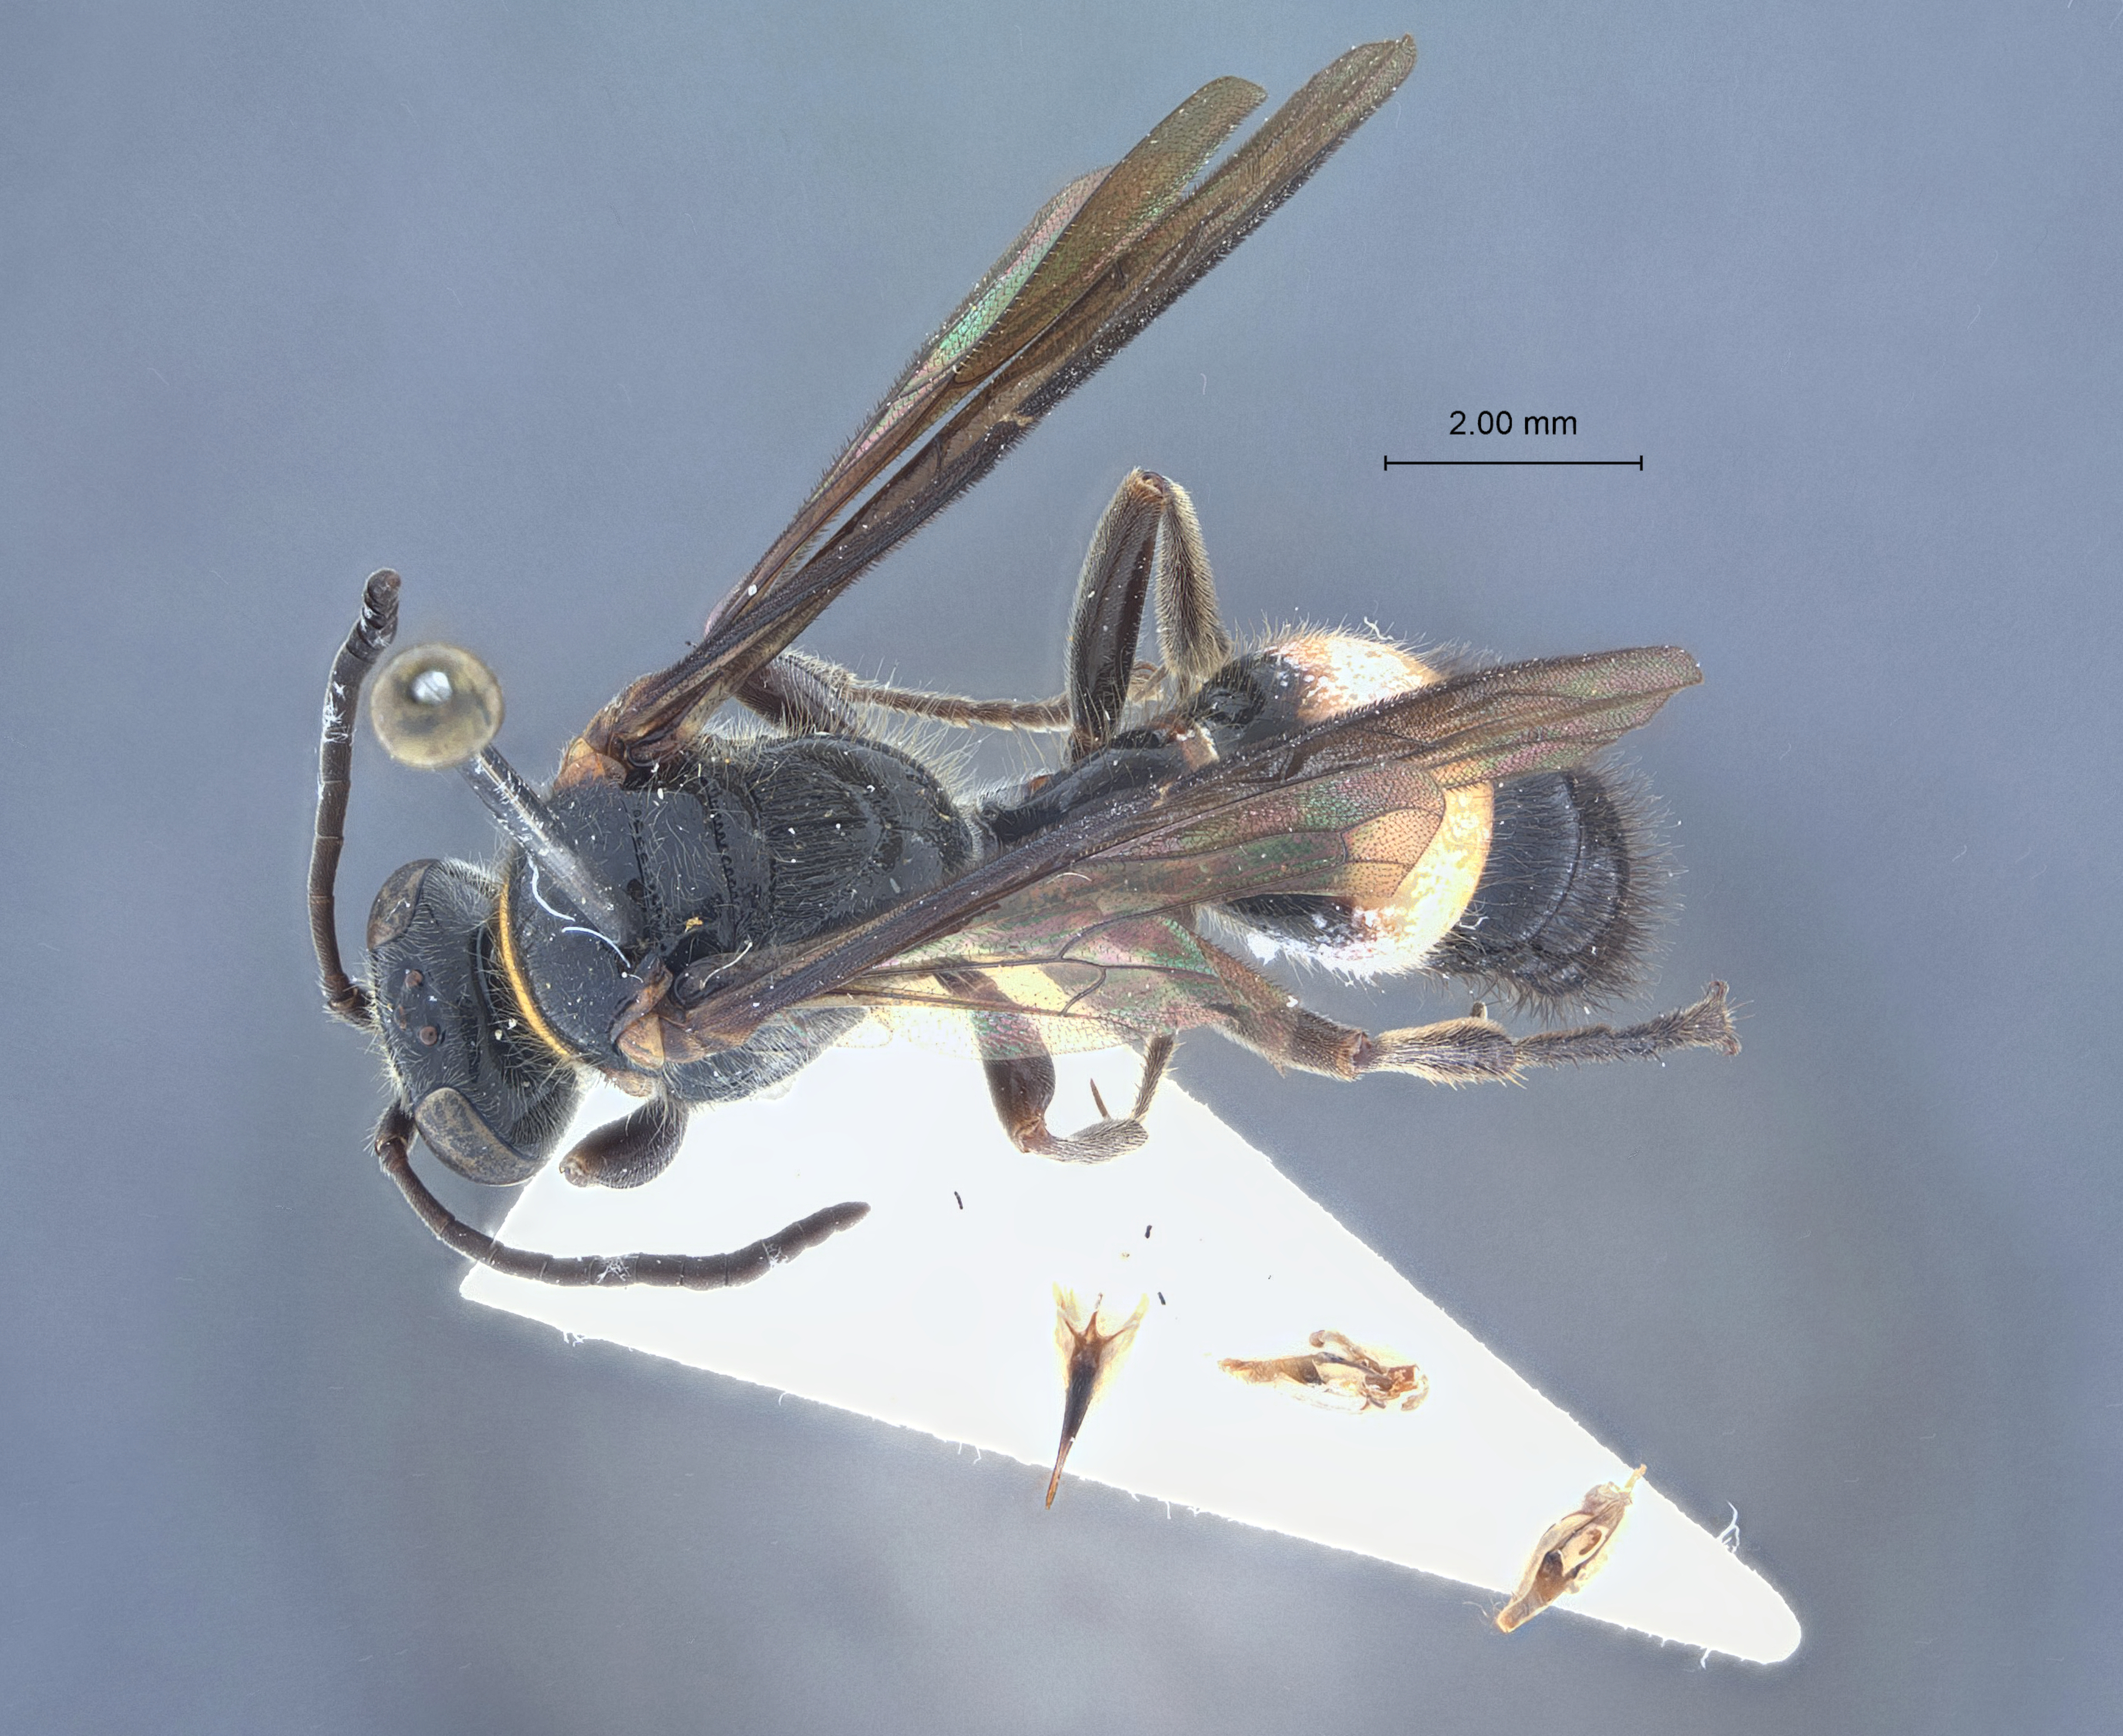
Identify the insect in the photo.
Gorytes taiwanus
